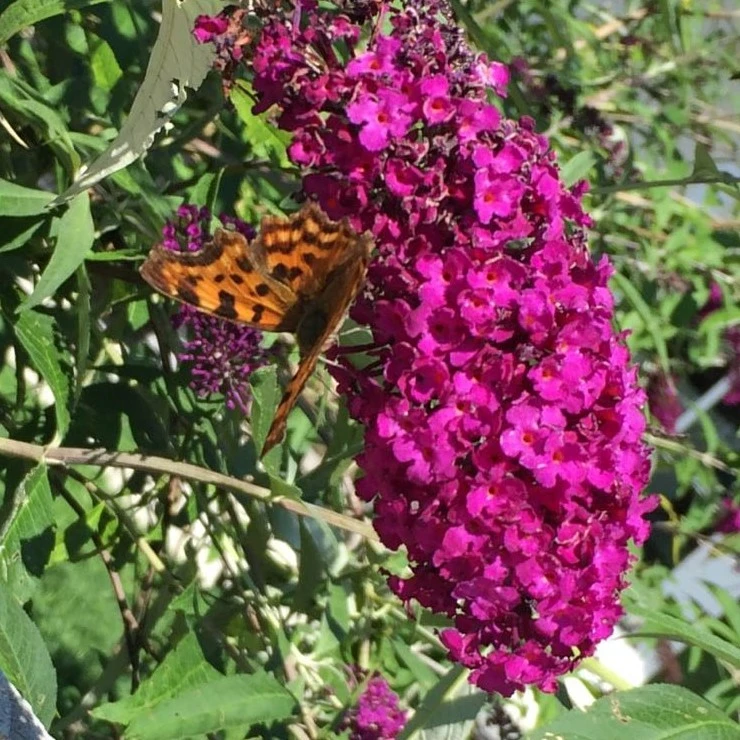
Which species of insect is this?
Polygonia c-album
